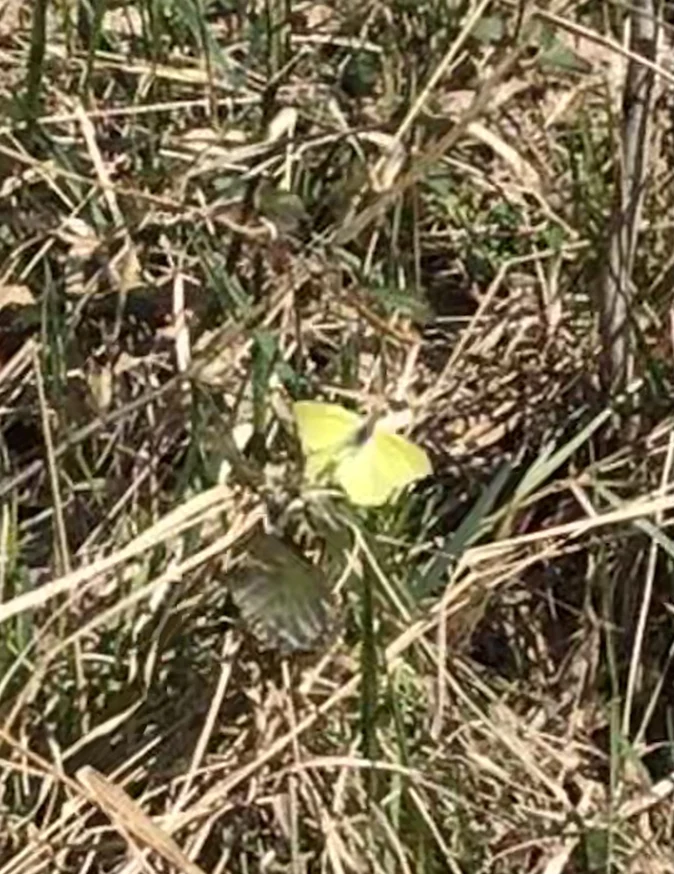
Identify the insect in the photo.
Gonepteryx rhamni
